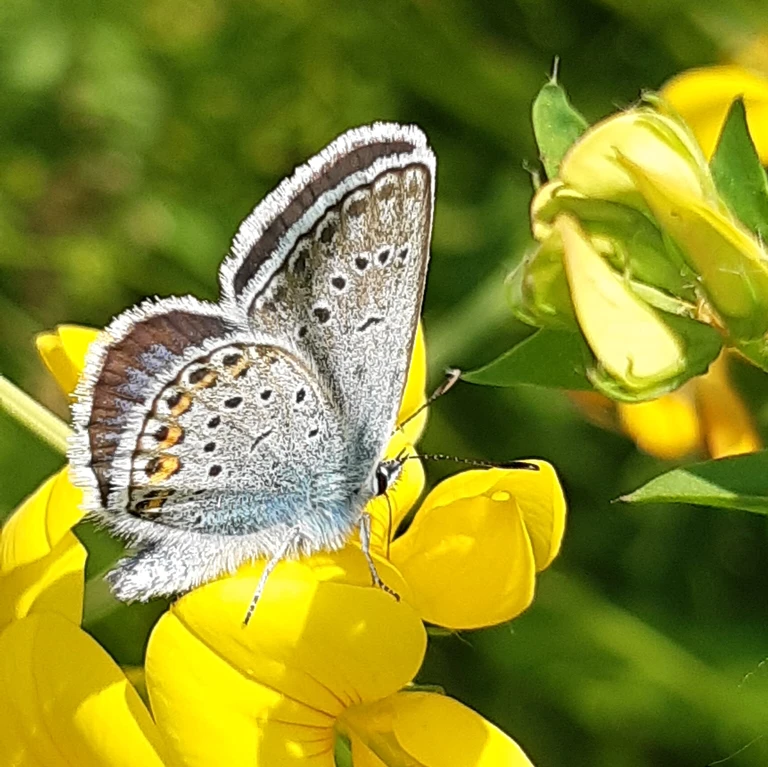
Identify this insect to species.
Plebejus argus
